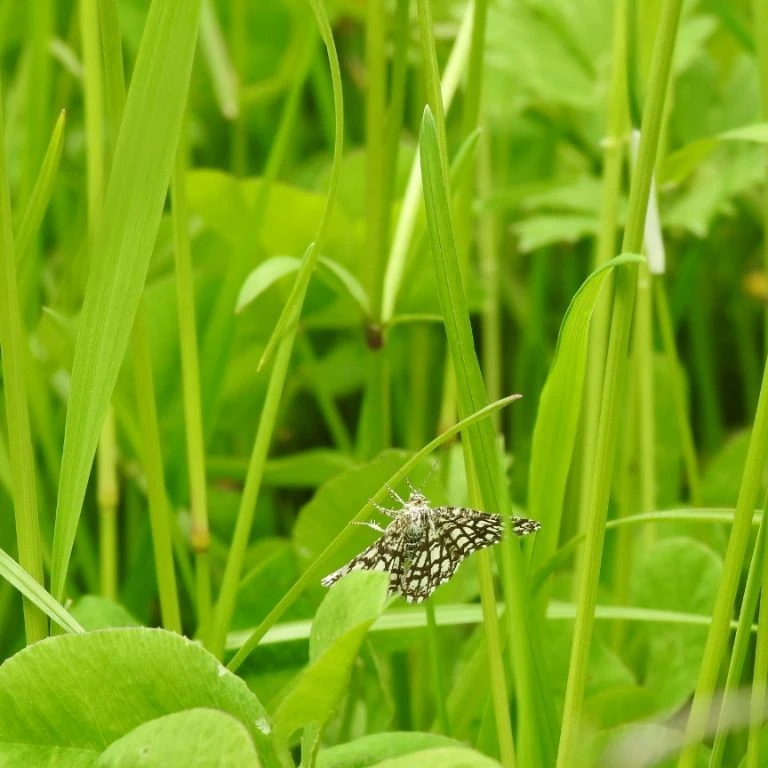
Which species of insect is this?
Chiasmia clathrata
